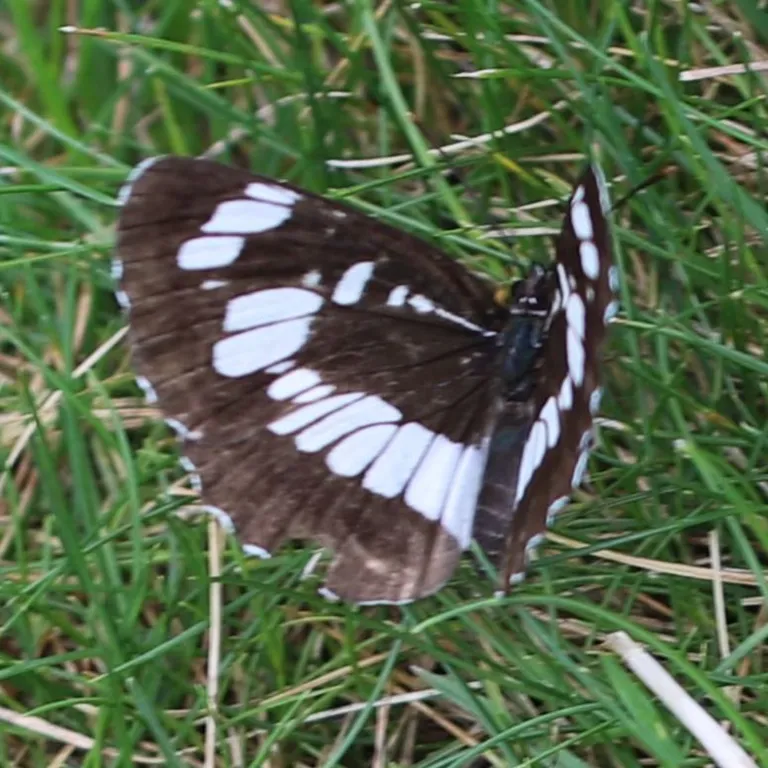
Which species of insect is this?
Neptis rivularis
